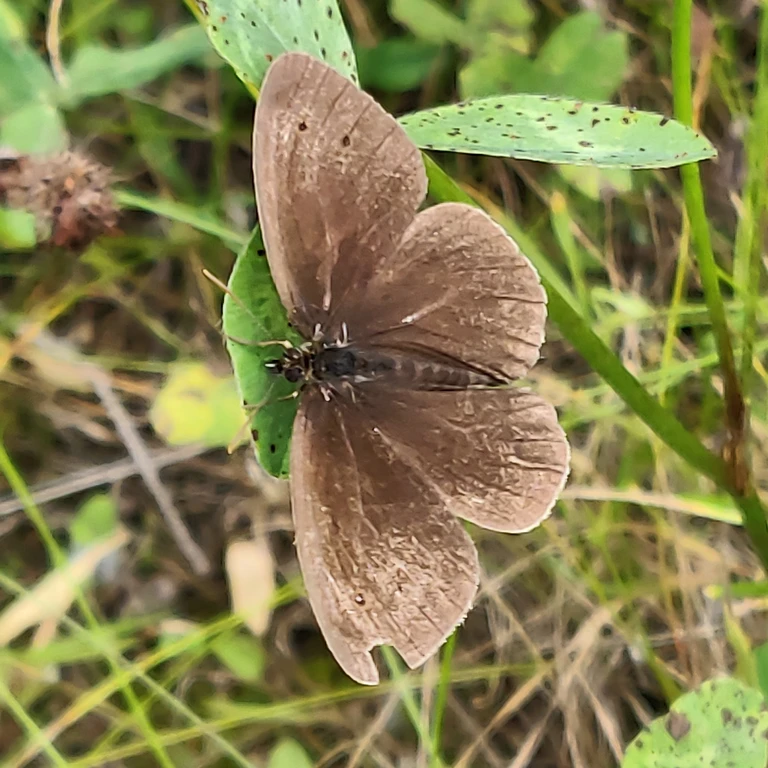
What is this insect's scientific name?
Aphantopus hyperantus
